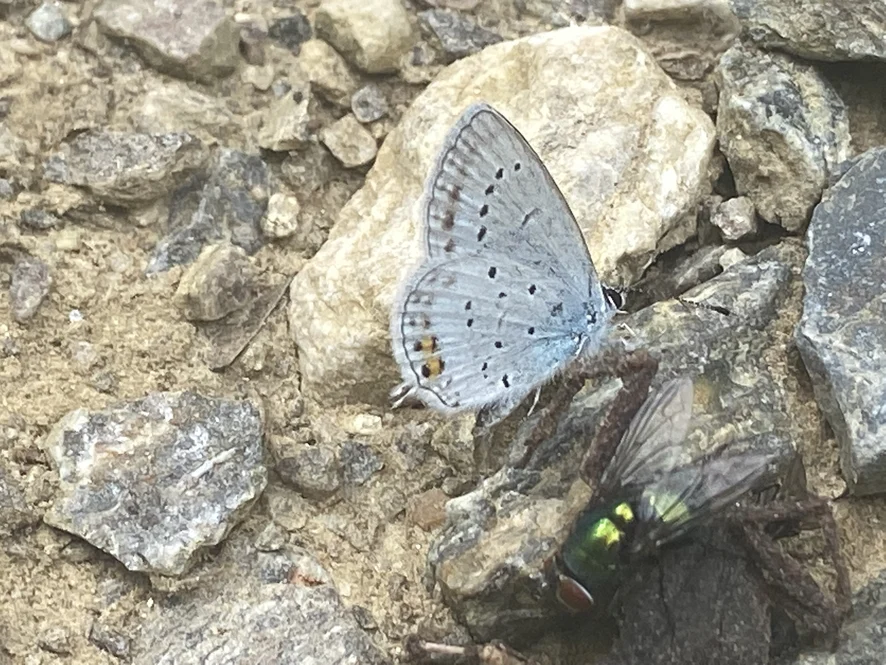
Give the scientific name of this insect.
Cupido argiades (also Elkalyce argiades)
